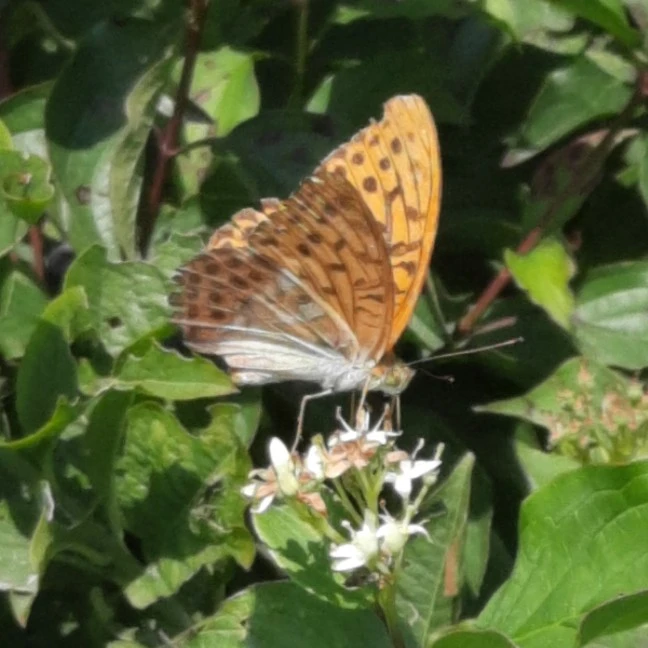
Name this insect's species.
Argynnis paphia
